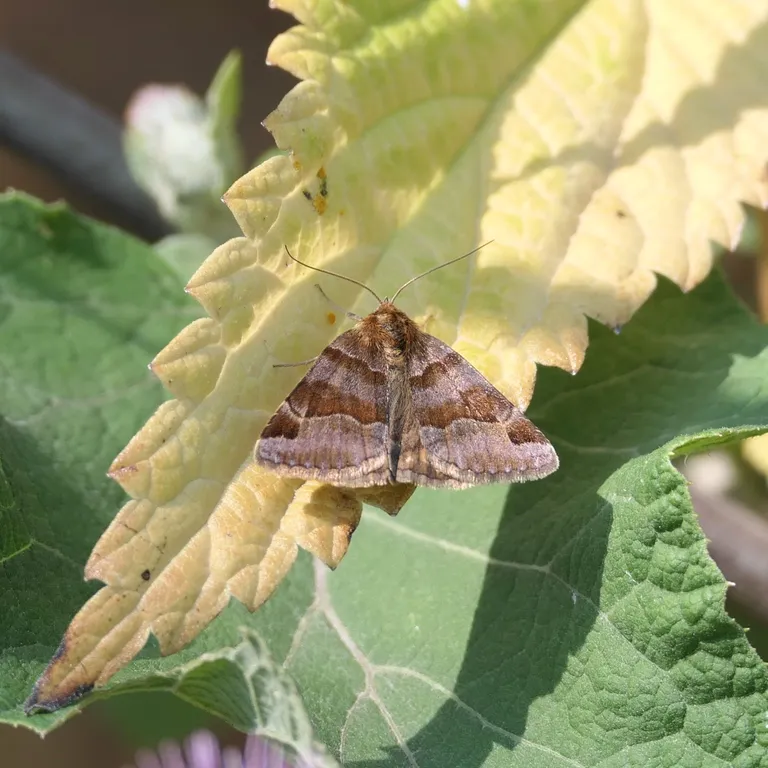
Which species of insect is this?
Euclidia glyphica
